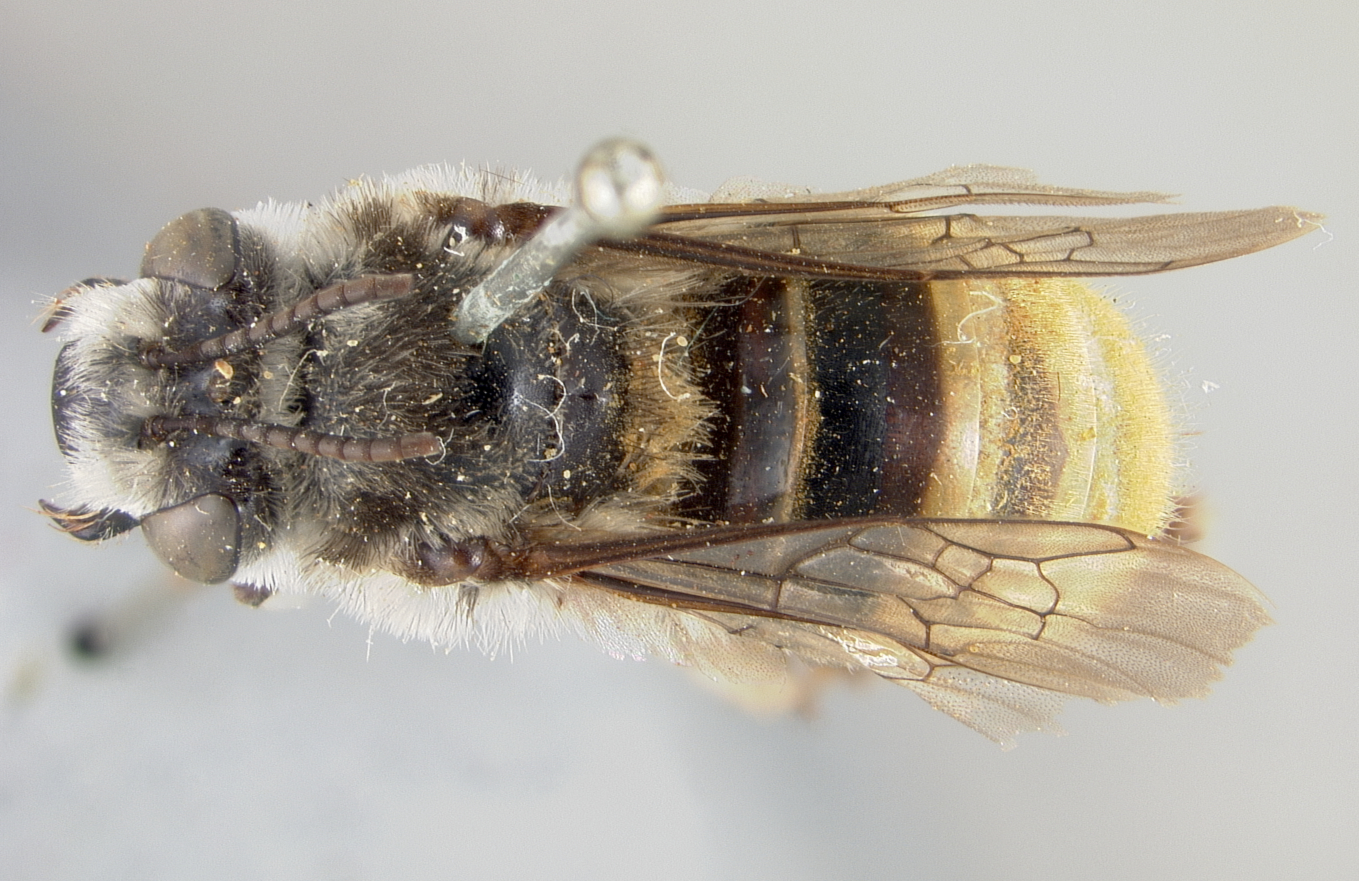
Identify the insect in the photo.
Xenoglossa rhodophila
